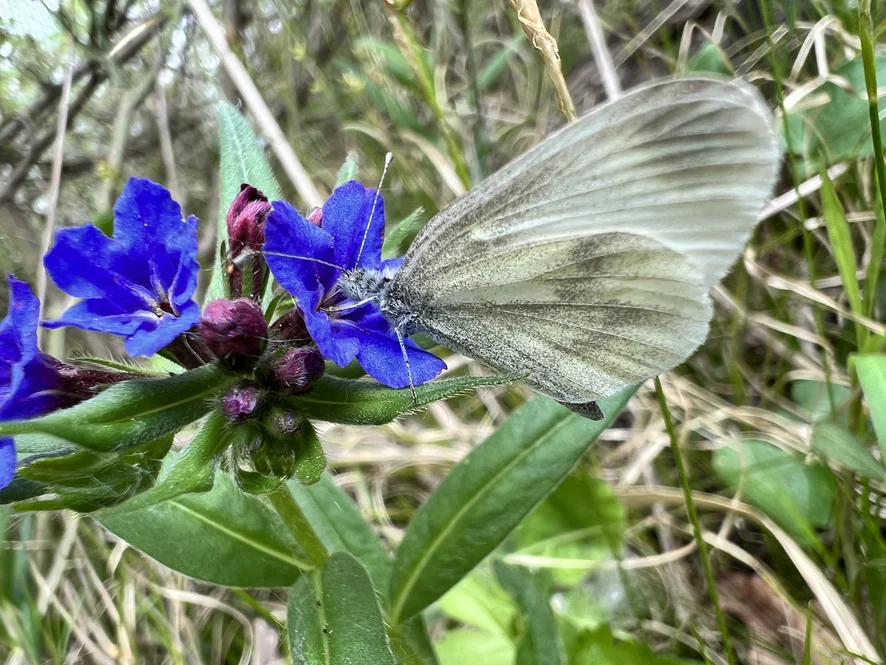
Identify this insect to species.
Leptidea sinapis/juvernica
